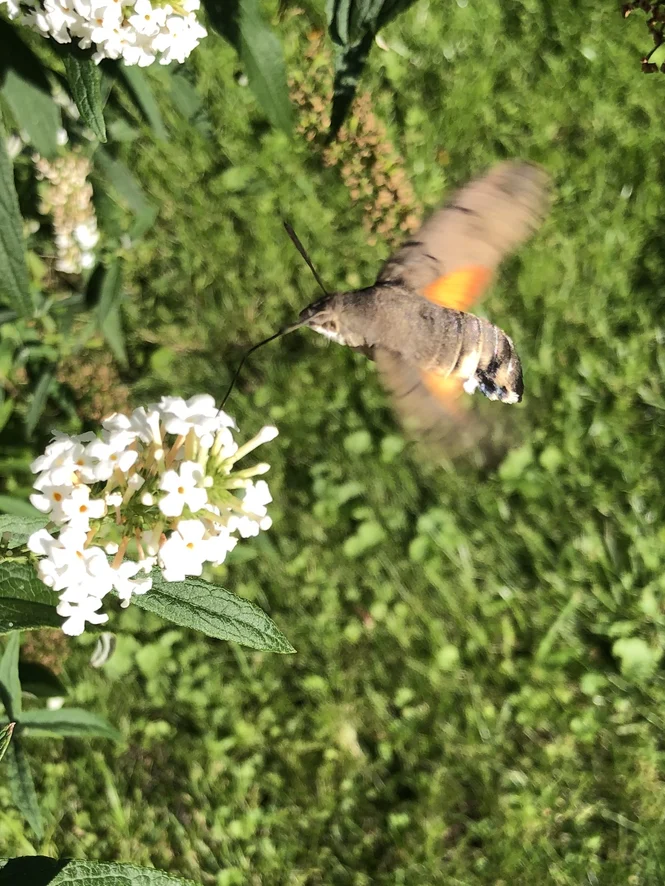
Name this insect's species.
Macroglossum stellatarum
